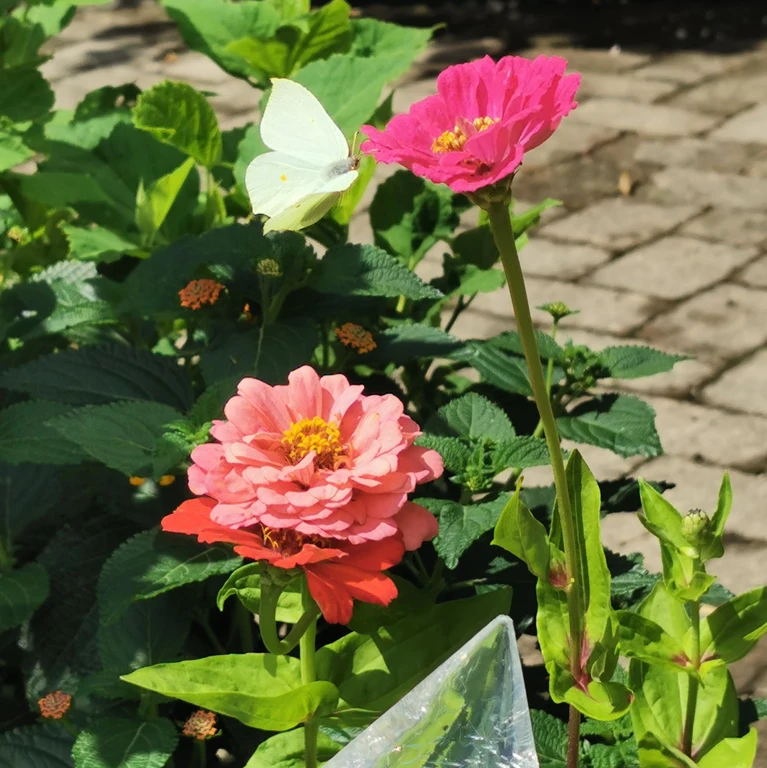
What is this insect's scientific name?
Gonepteryx rhamni
